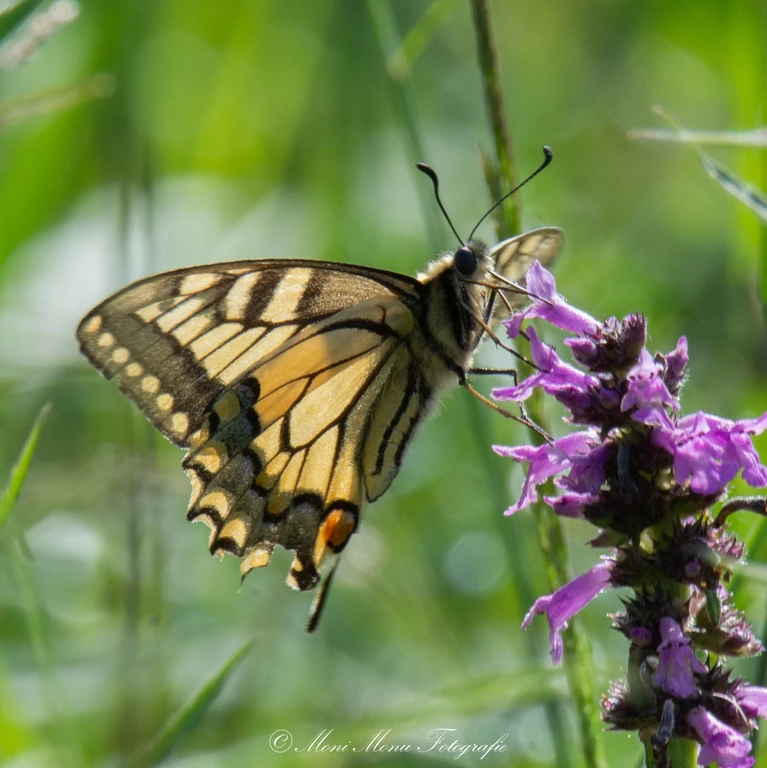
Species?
Papilio machaon
